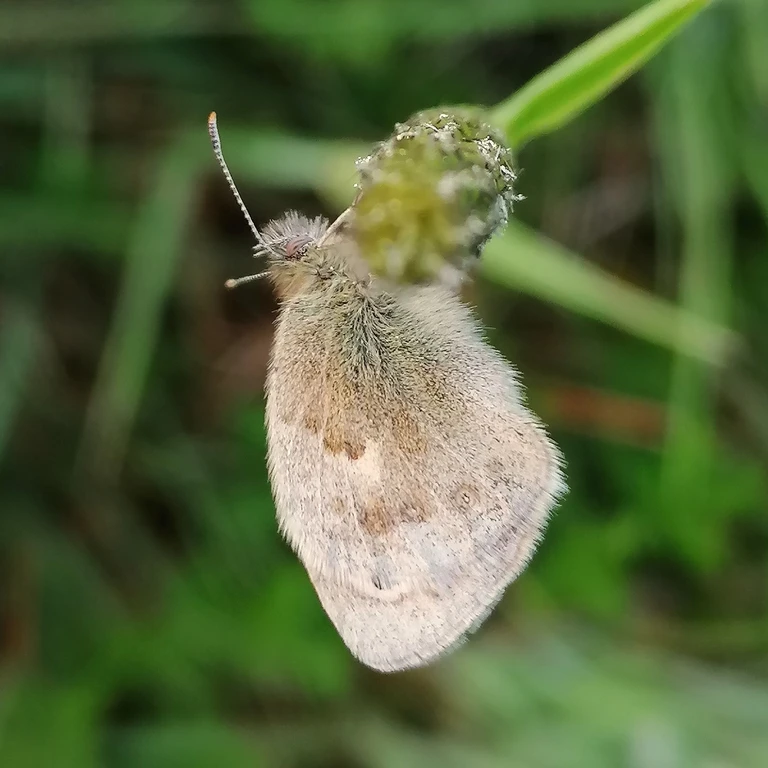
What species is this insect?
Coenonympha pamphilus
